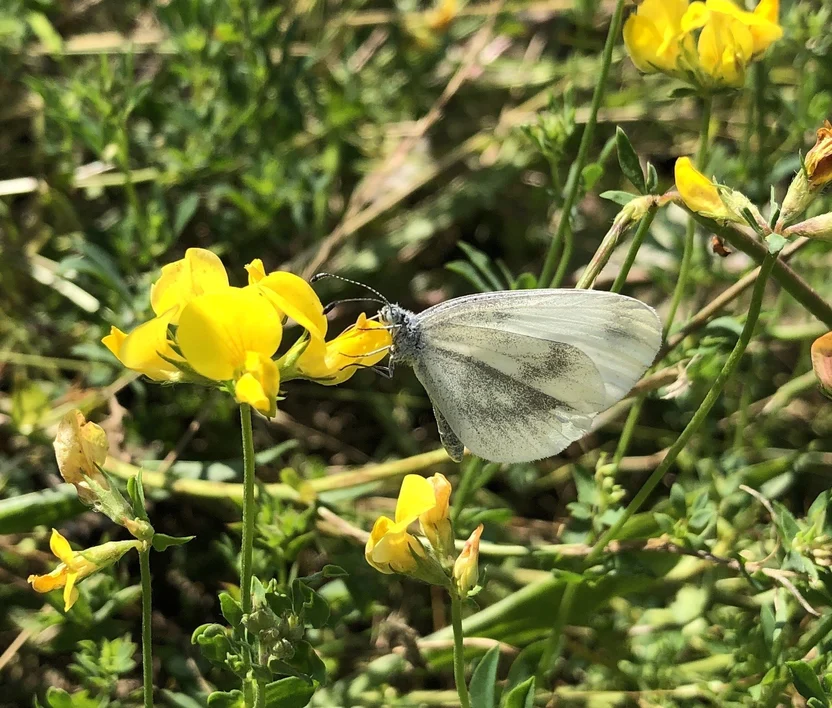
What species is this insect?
Leptidea sinapis/juvernica
